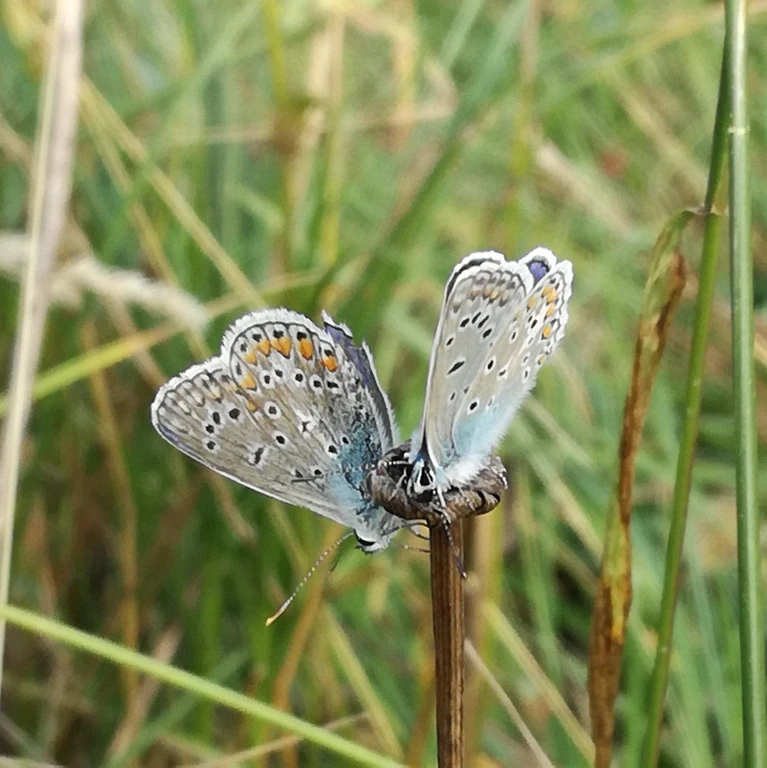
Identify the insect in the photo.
Polyommatus icarus
